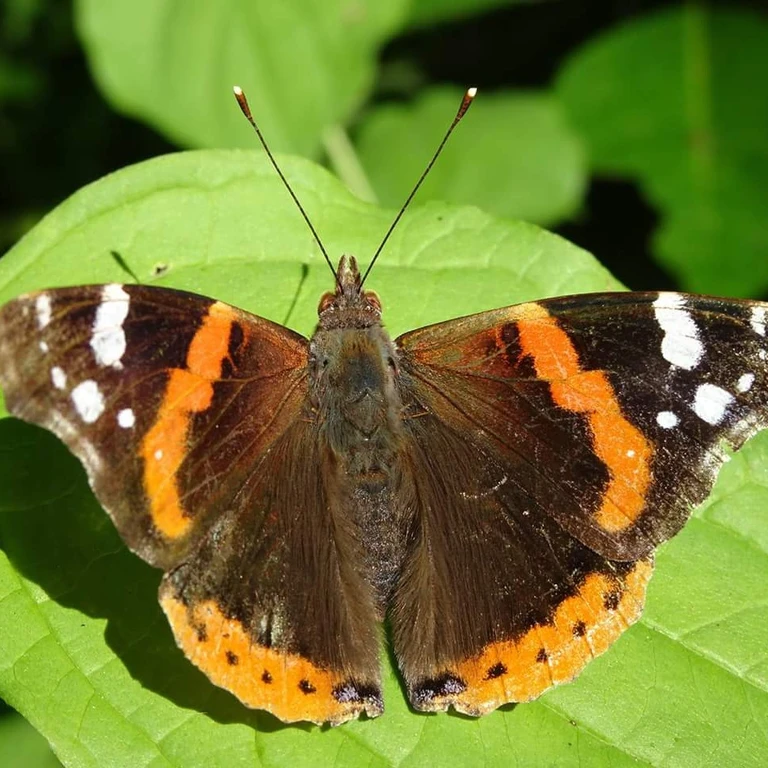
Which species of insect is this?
Vanessa atalanta
